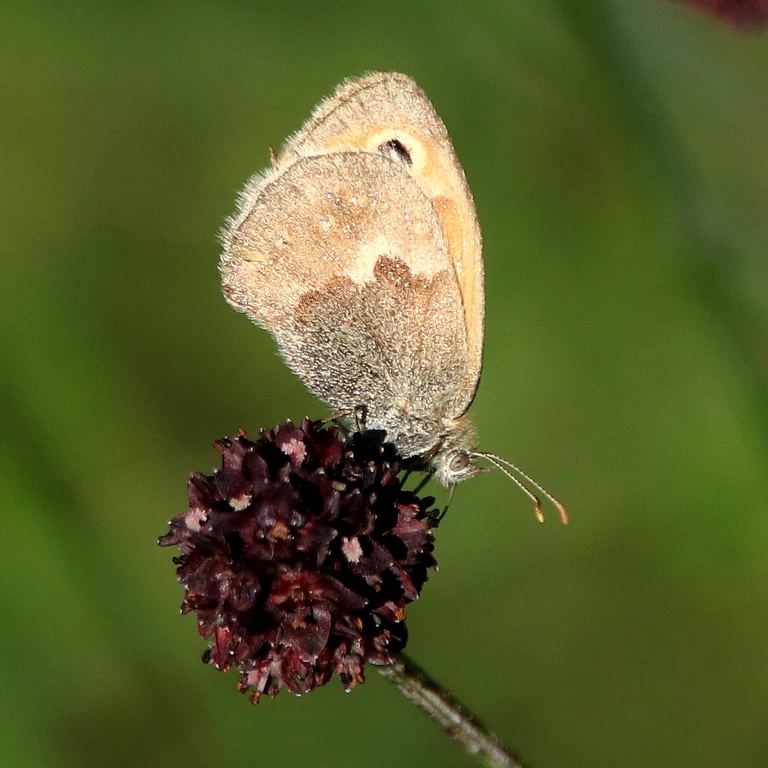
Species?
Coenonympha pamphilus
